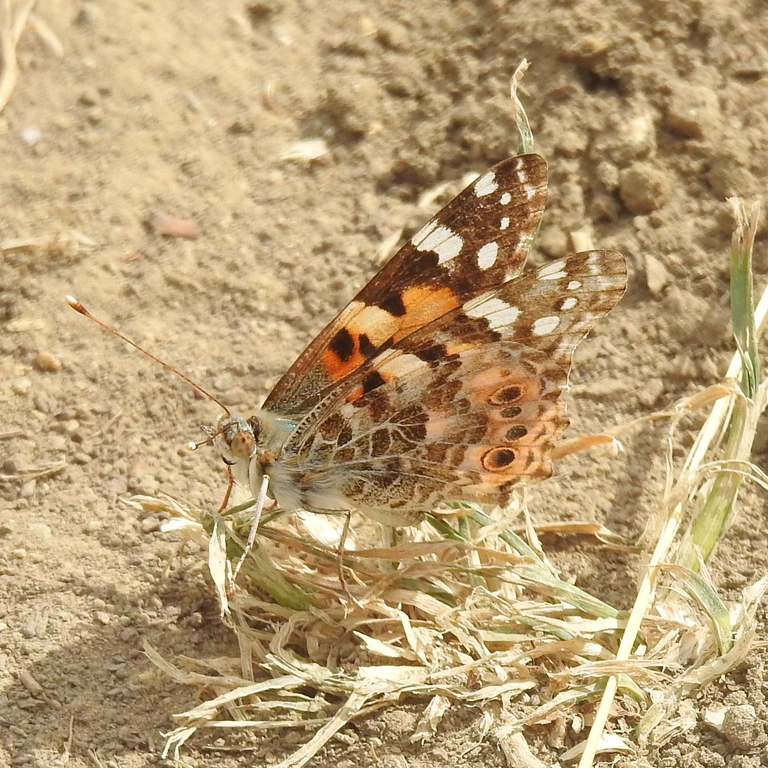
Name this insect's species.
Vanessa cardui
